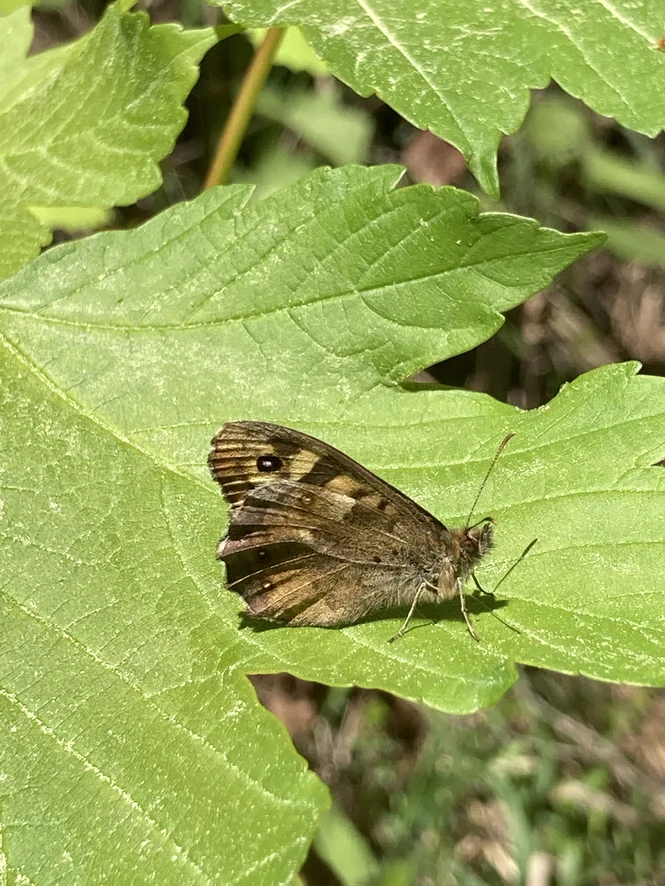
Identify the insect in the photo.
Pararge aegeria
